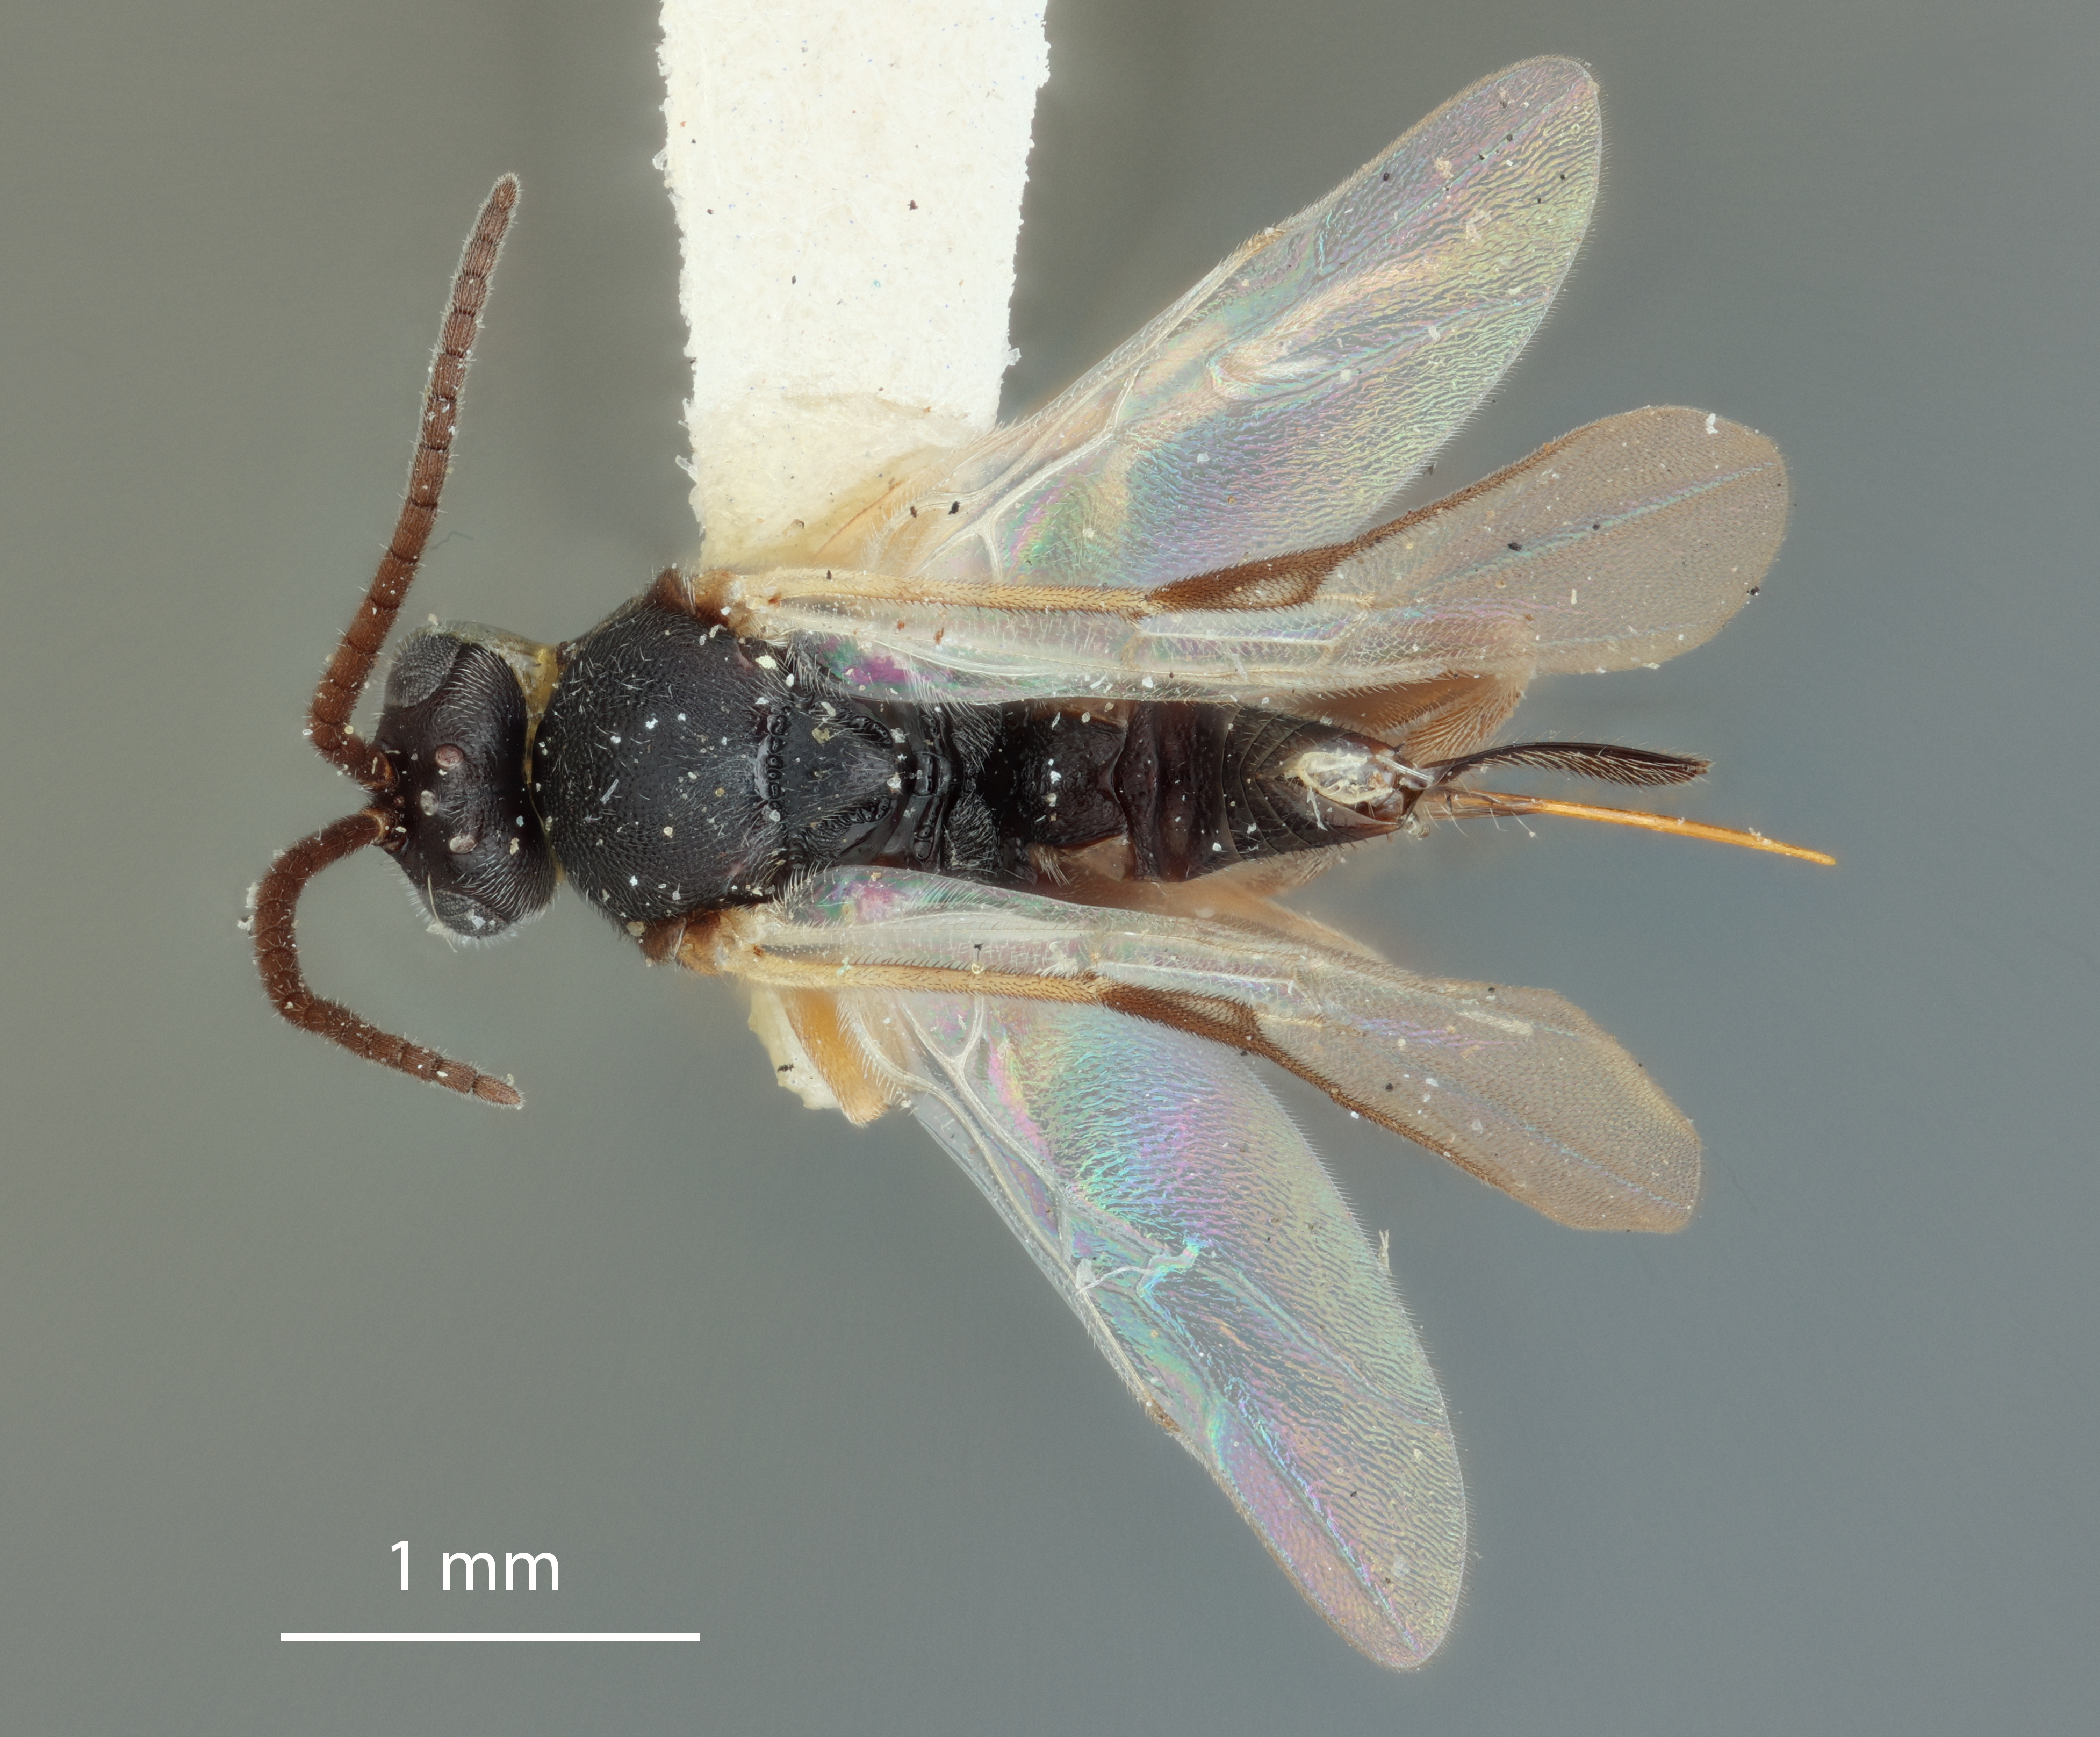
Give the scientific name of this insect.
Apanteles mimoristae
